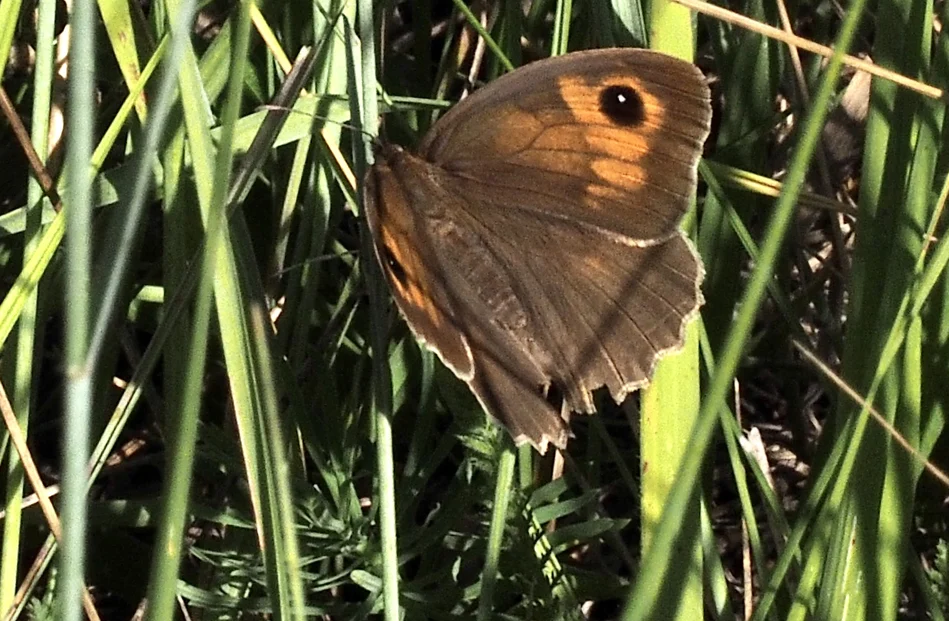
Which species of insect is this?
Maniola jurtina
